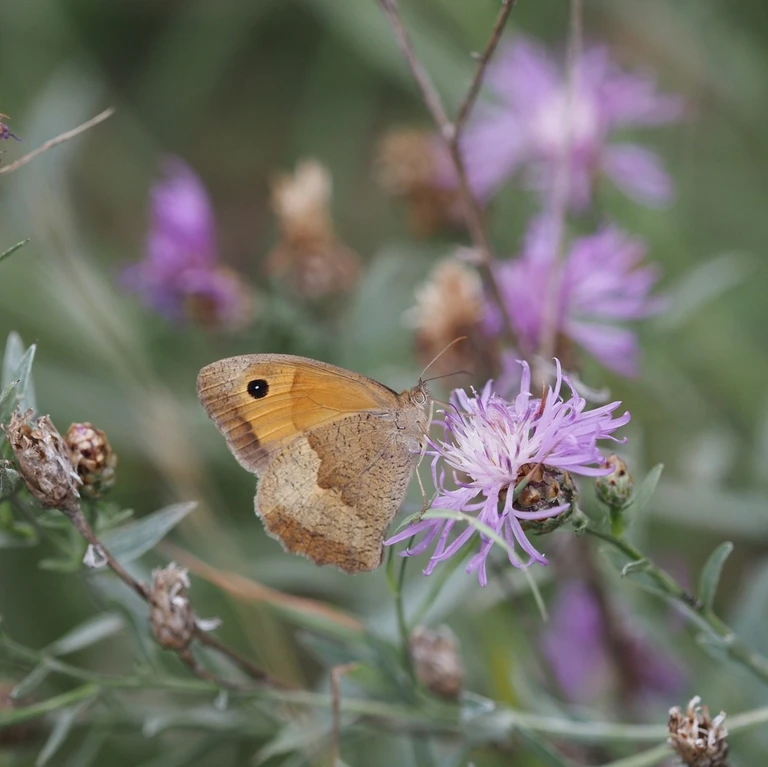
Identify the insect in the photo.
Maniola jurtina
